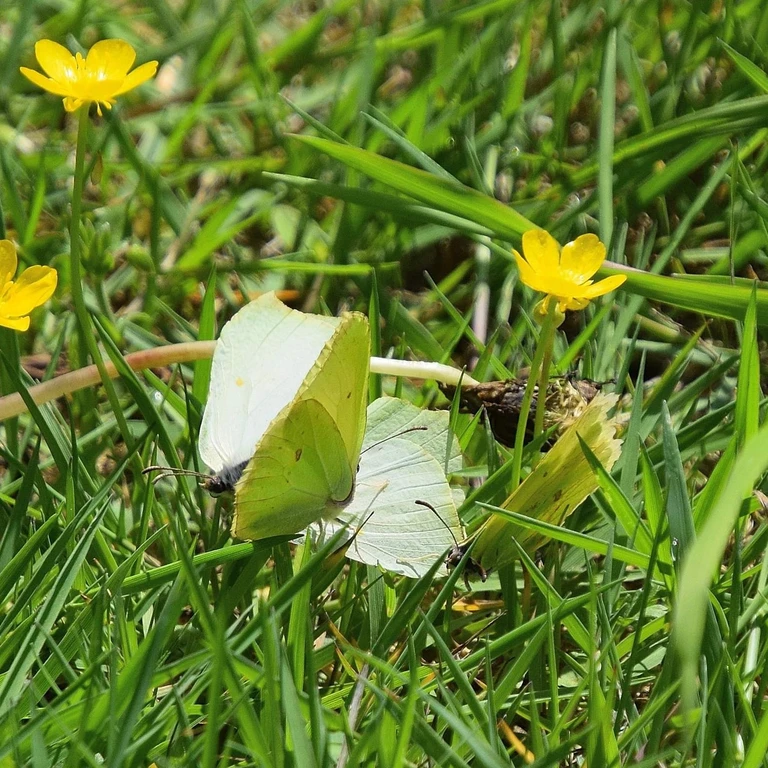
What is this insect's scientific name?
Gonepteryx rhamni
